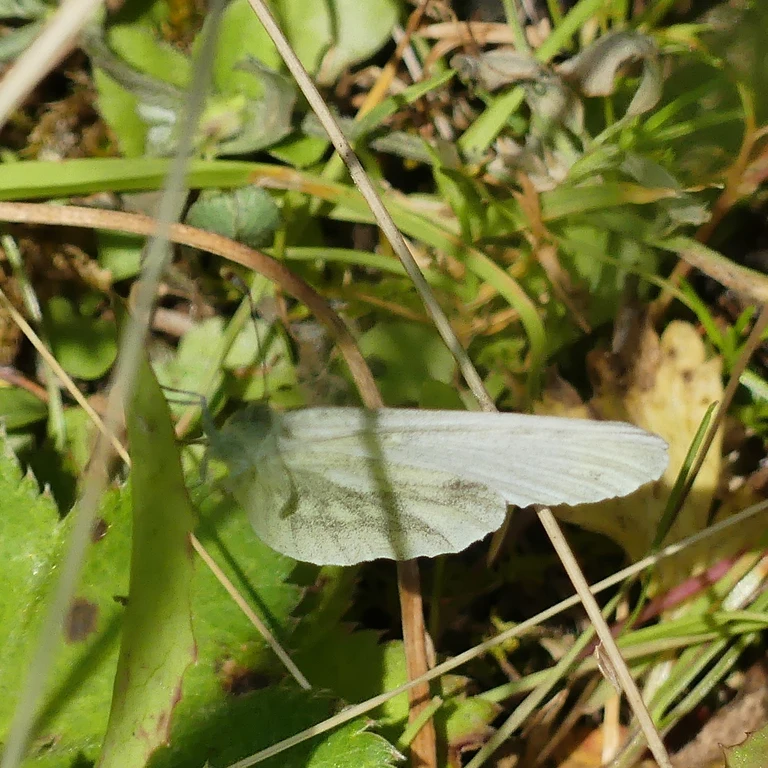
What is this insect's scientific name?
Leptidea sinapis/juvernica
